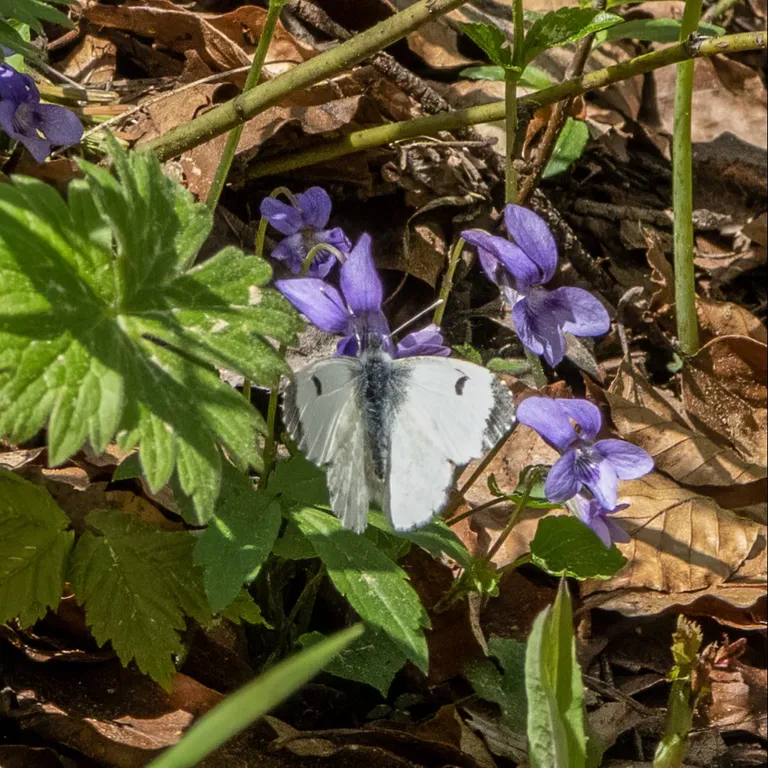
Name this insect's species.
Anthocharis cardamines
